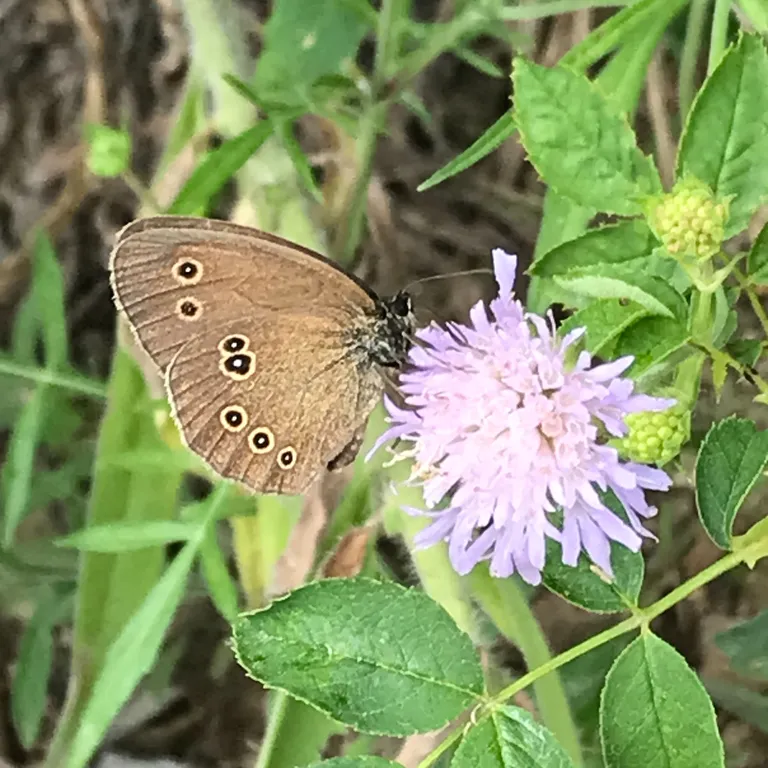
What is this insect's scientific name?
Aphantopus hyperantus
